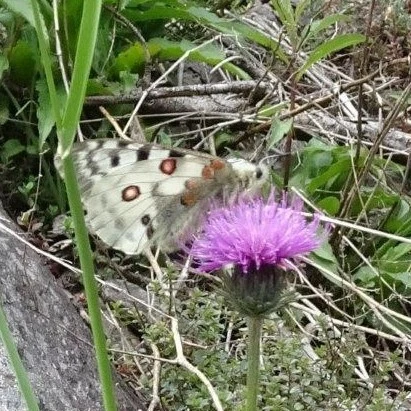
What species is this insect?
Parnassius apollo
